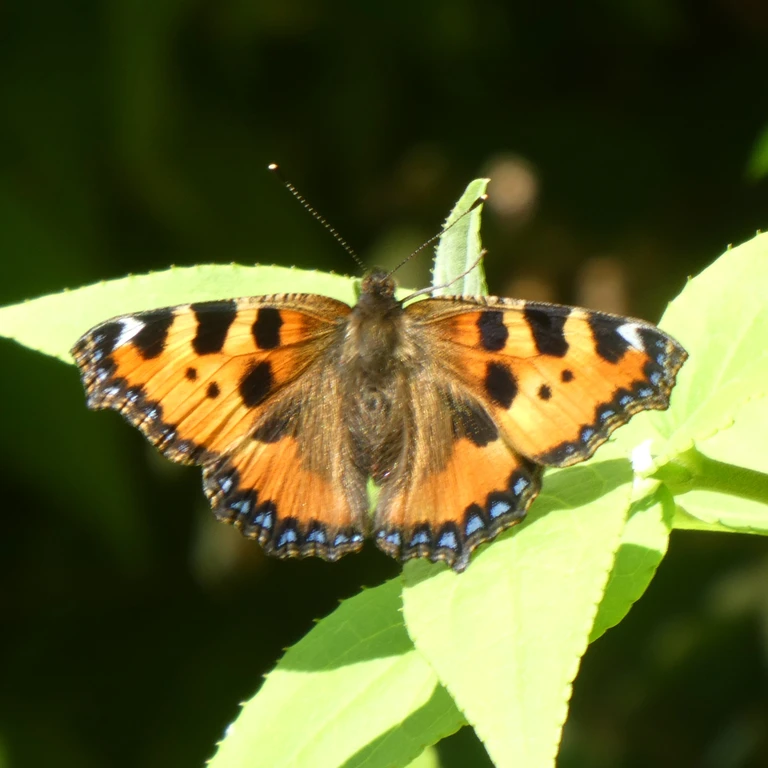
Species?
Aglais urticae
